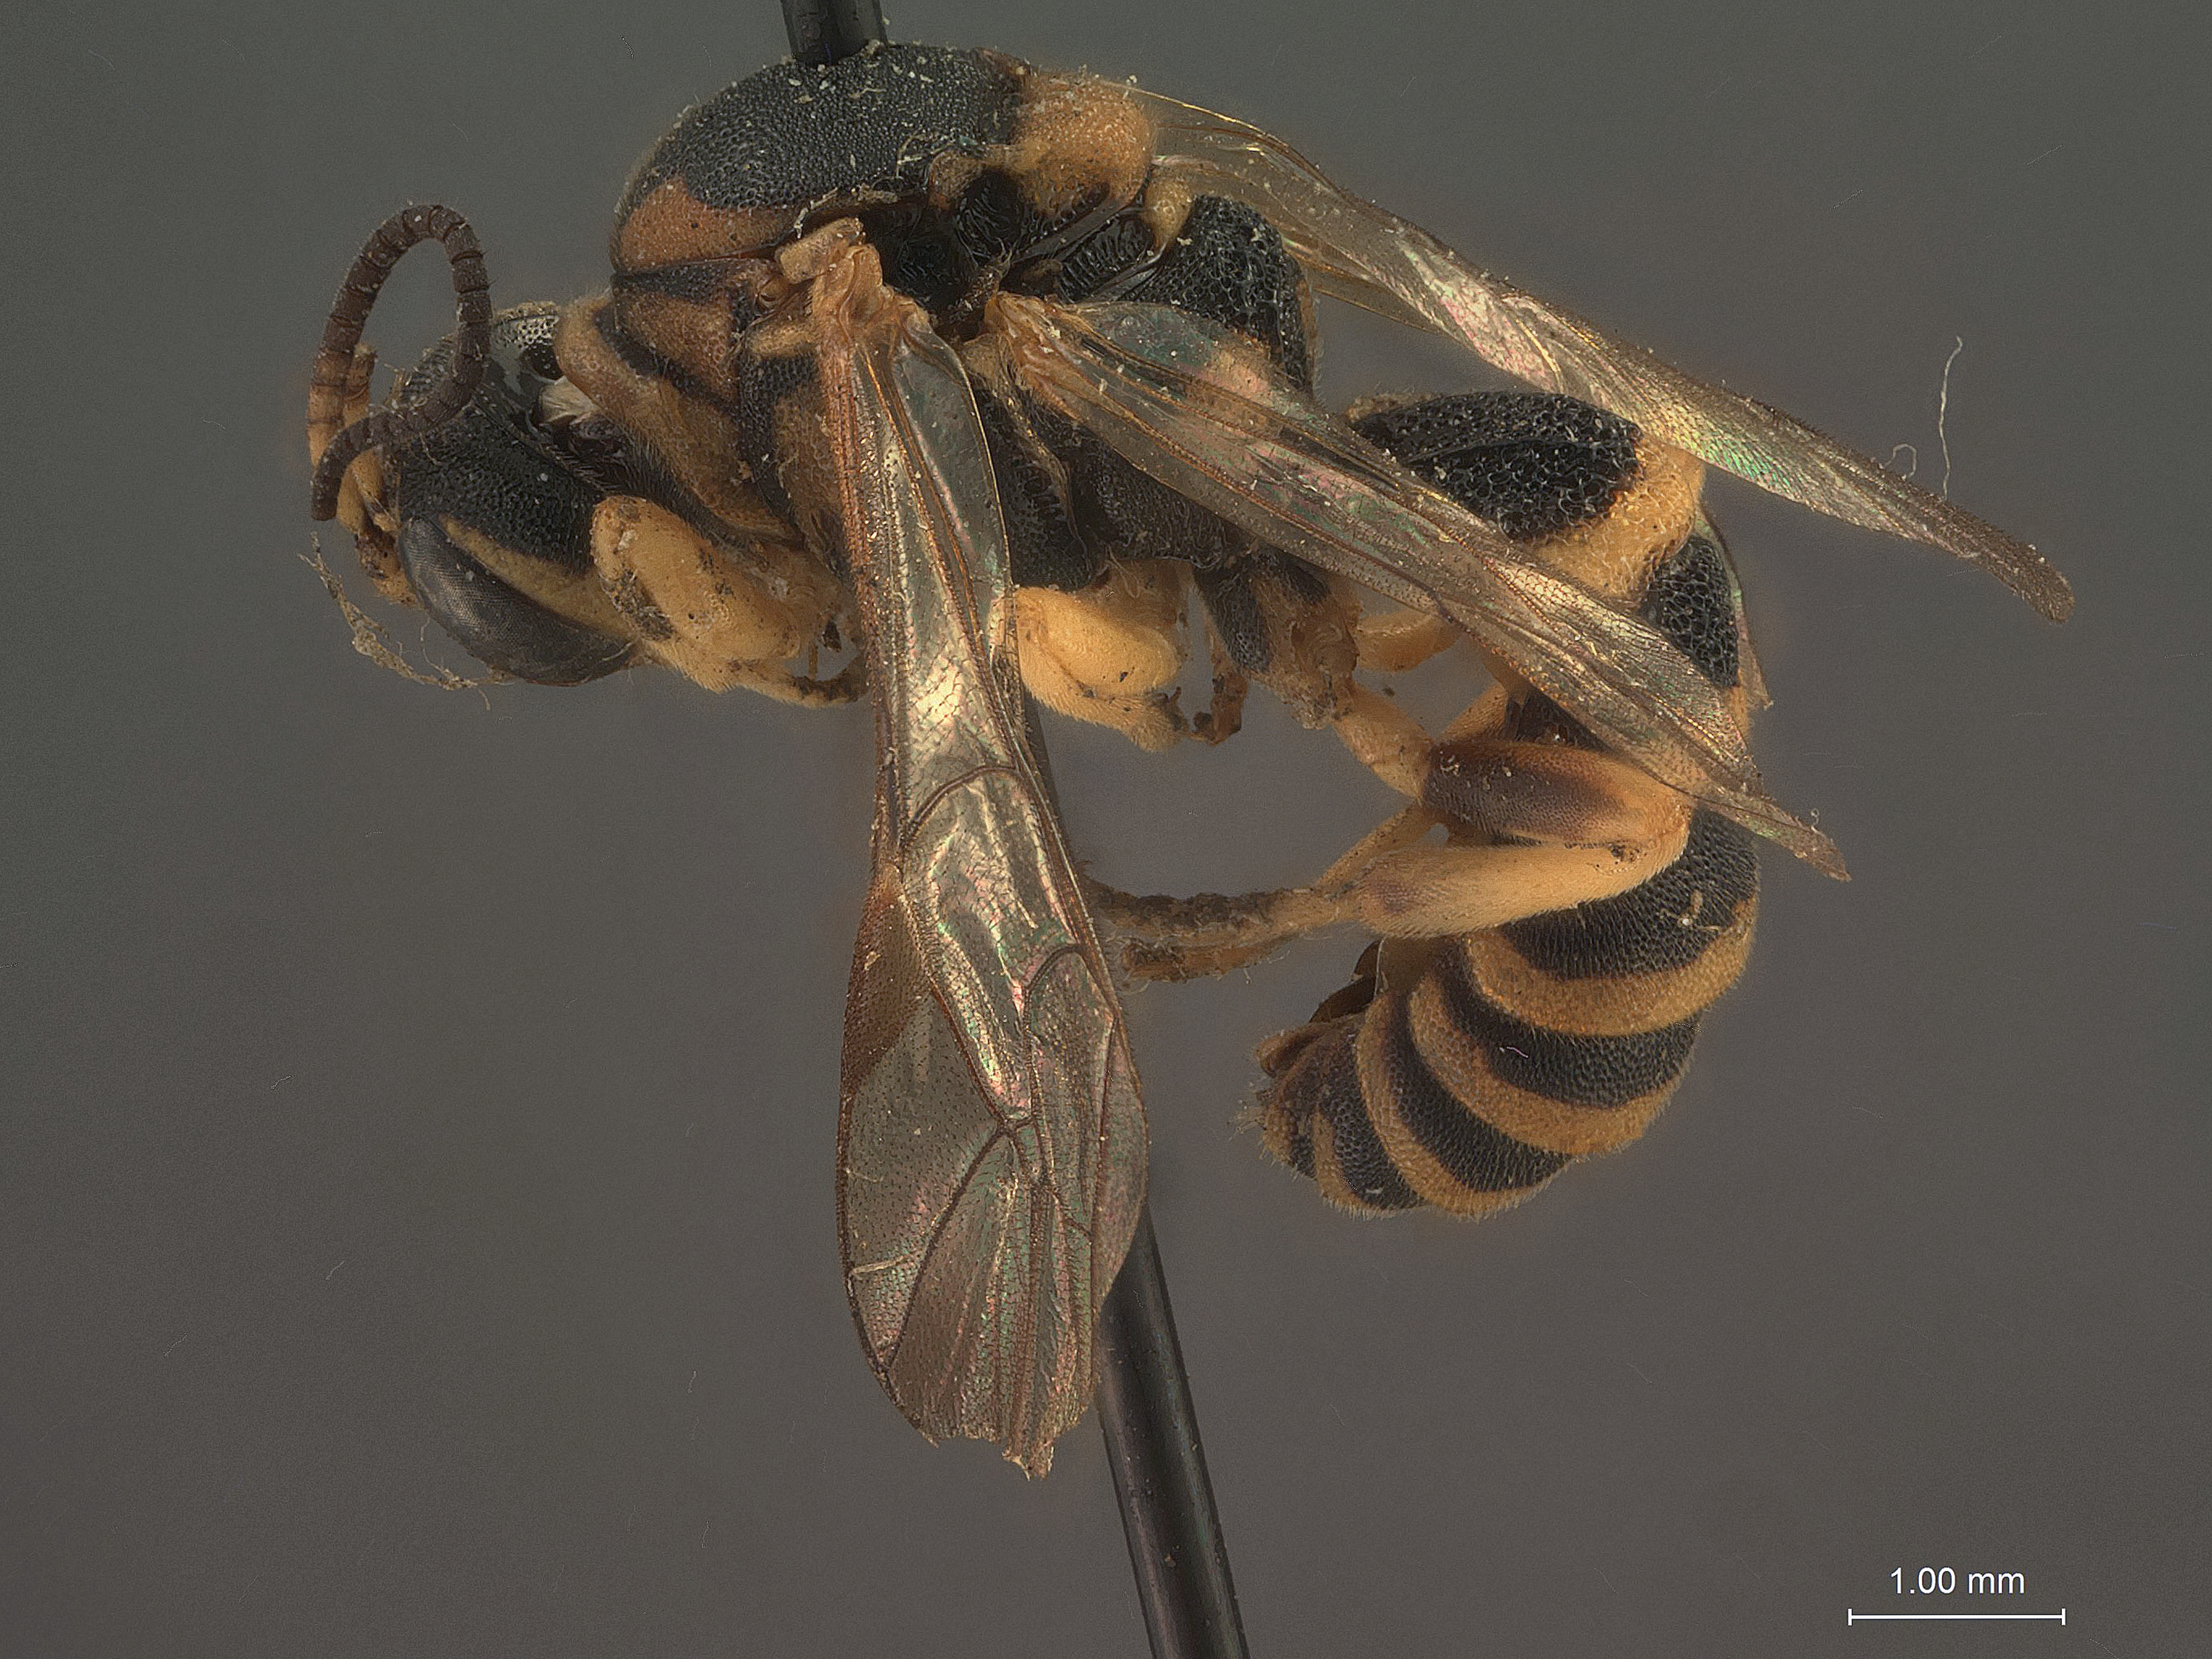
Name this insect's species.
Exenterus diprioni
